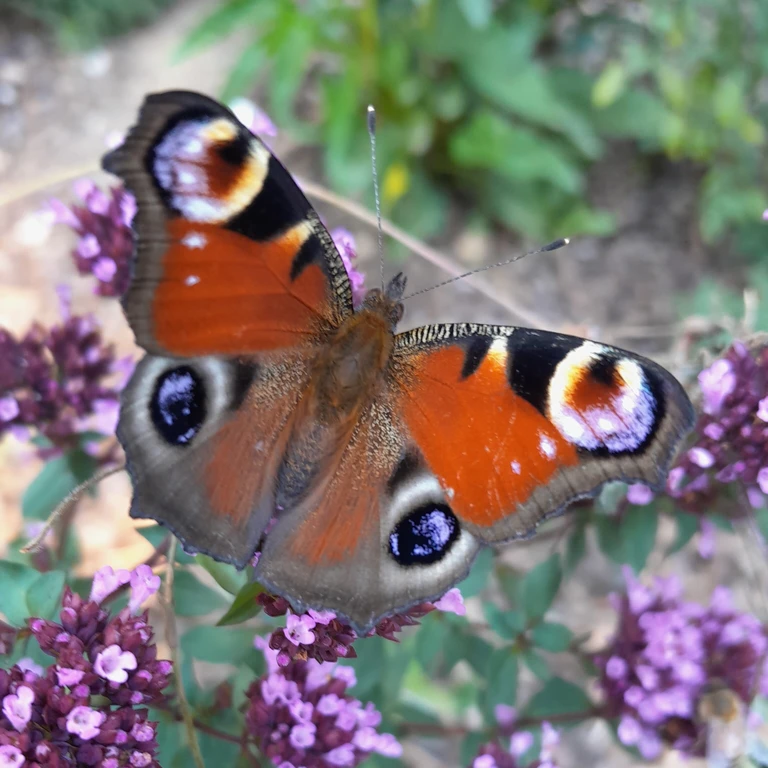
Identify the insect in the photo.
Aglais io
